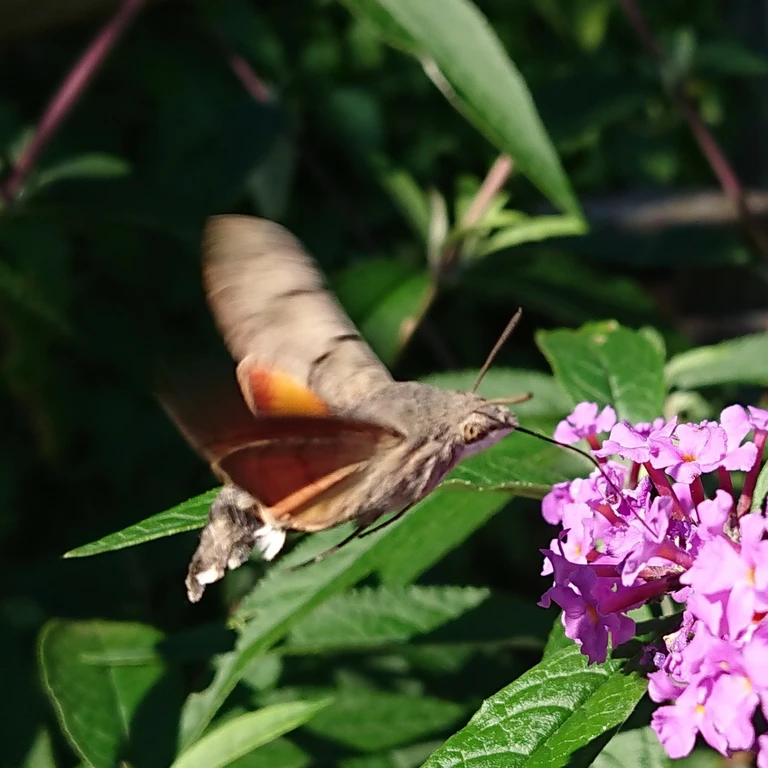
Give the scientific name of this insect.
Macroglossum stellatarum
